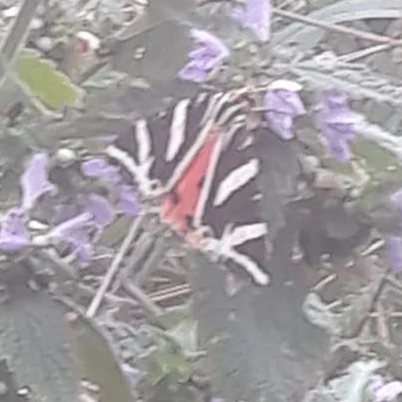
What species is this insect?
Euplagia quadripunctaria
